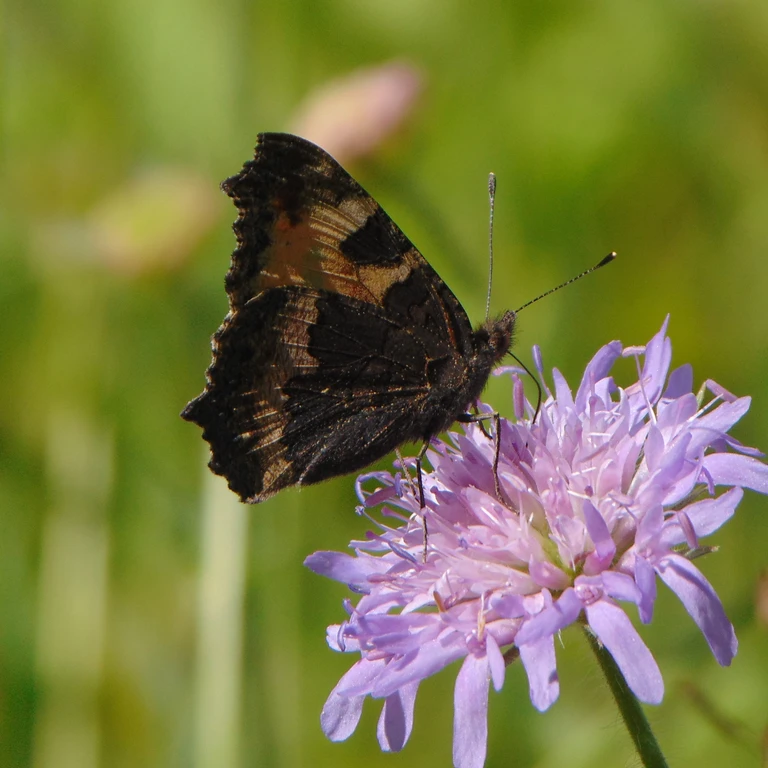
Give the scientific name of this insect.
Aglais urticae
